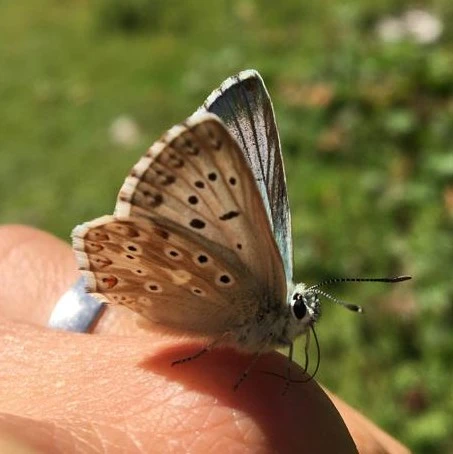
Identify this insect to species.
Lysandra coridon
